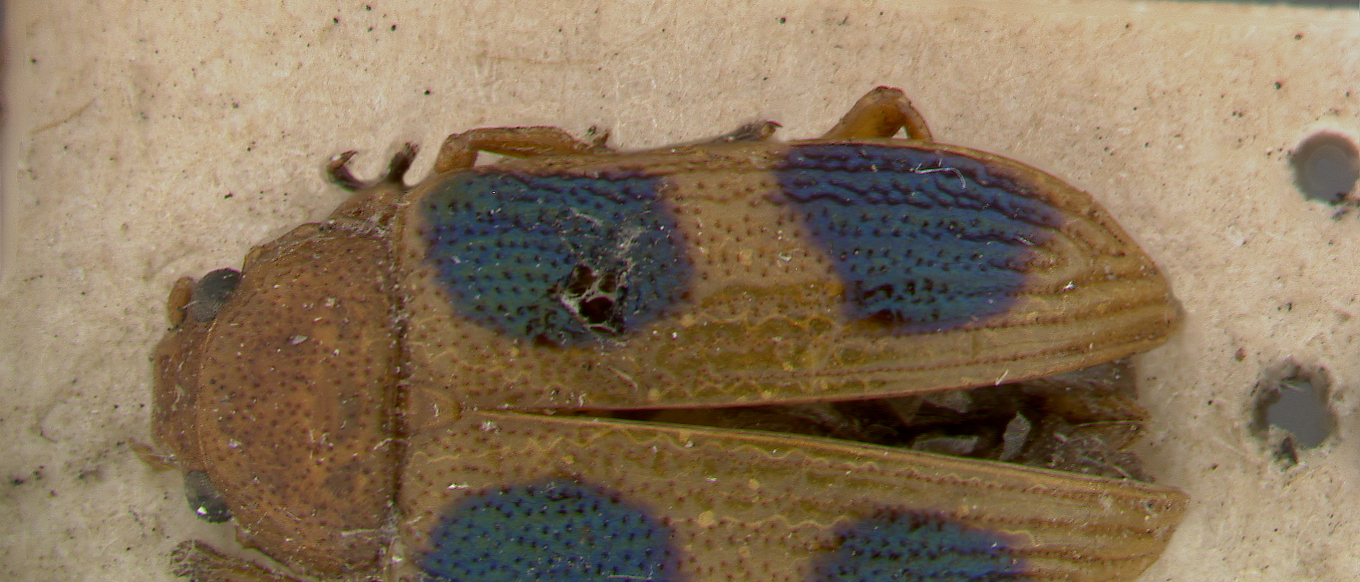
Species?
Colaspis hybrida
